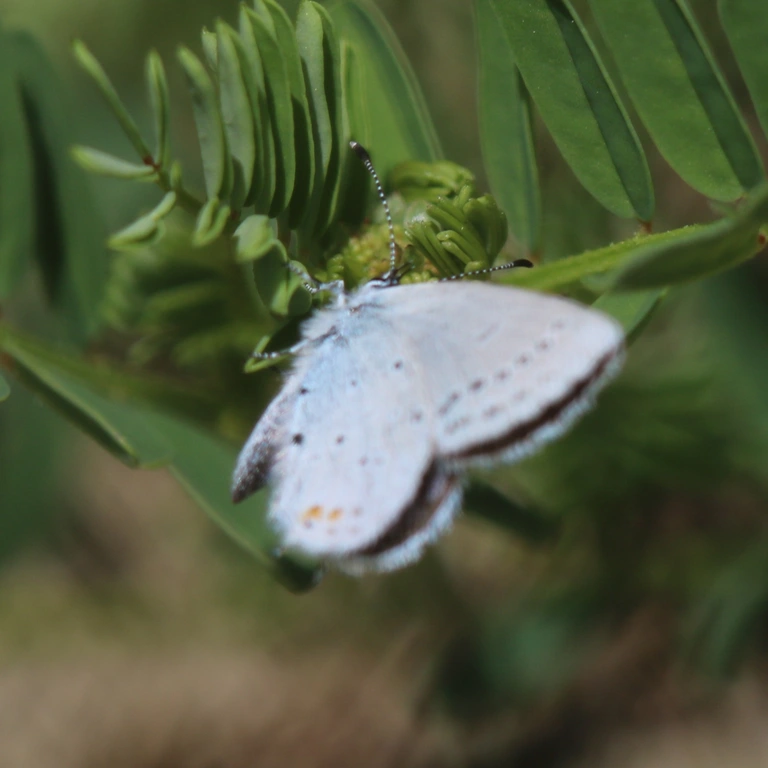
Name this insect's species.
Cupido argiades (also Elkalyce argiades)
